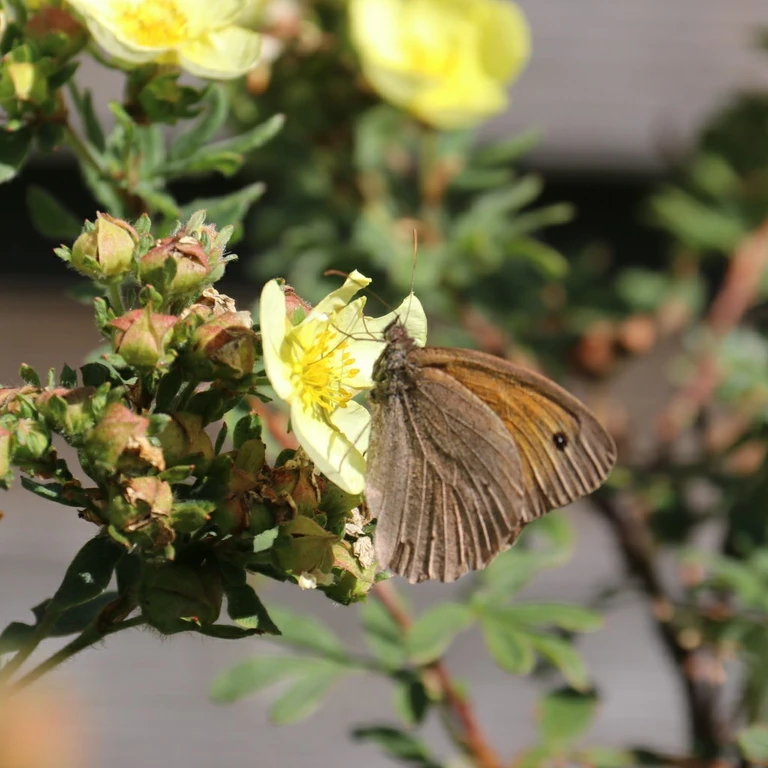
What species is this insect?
Maniola jurtina
